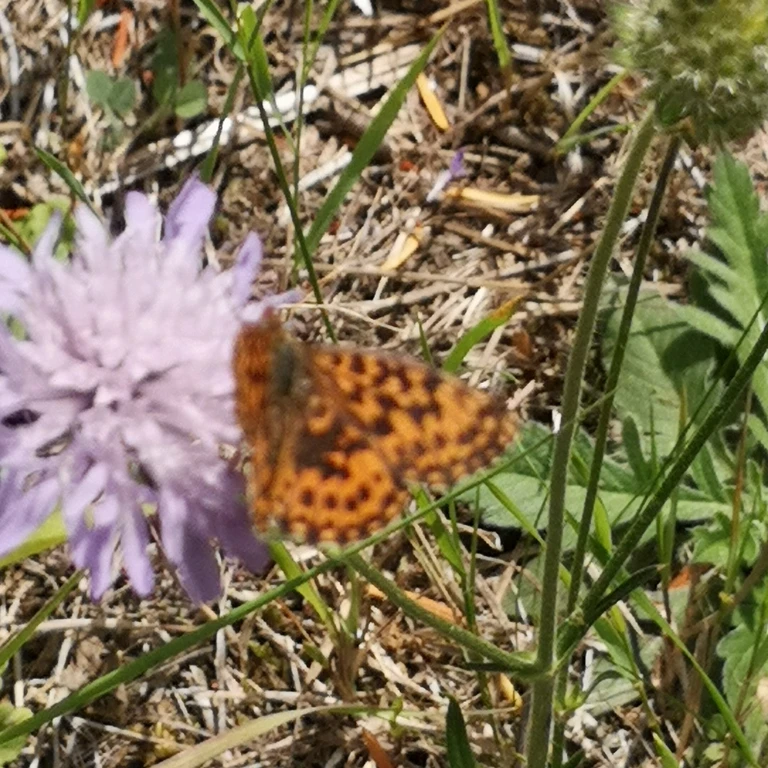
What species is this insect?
Boloria dia
